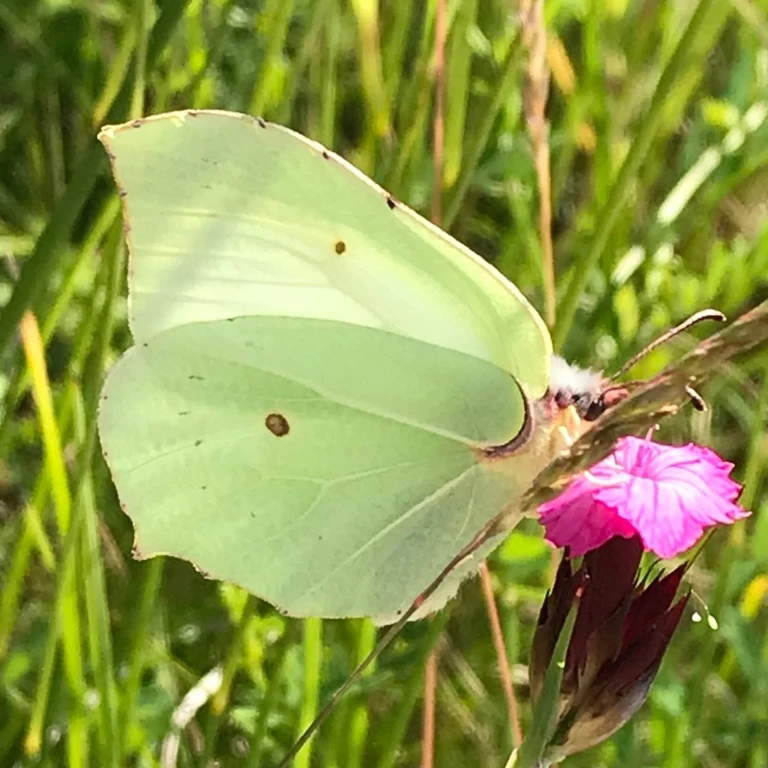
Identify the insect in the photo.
Gonepteryx rhamni
